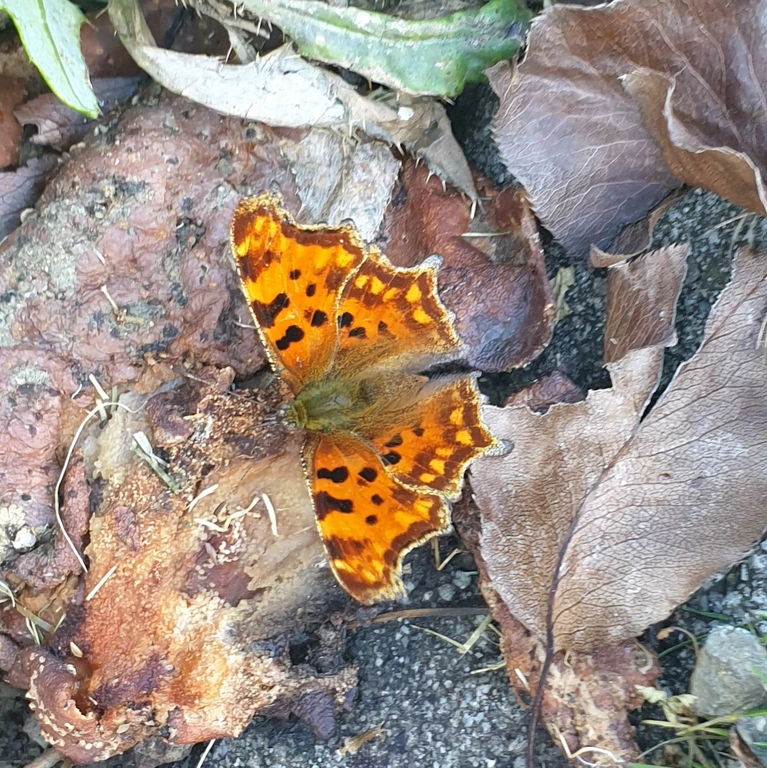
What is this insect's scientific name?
Polygonia c-album
